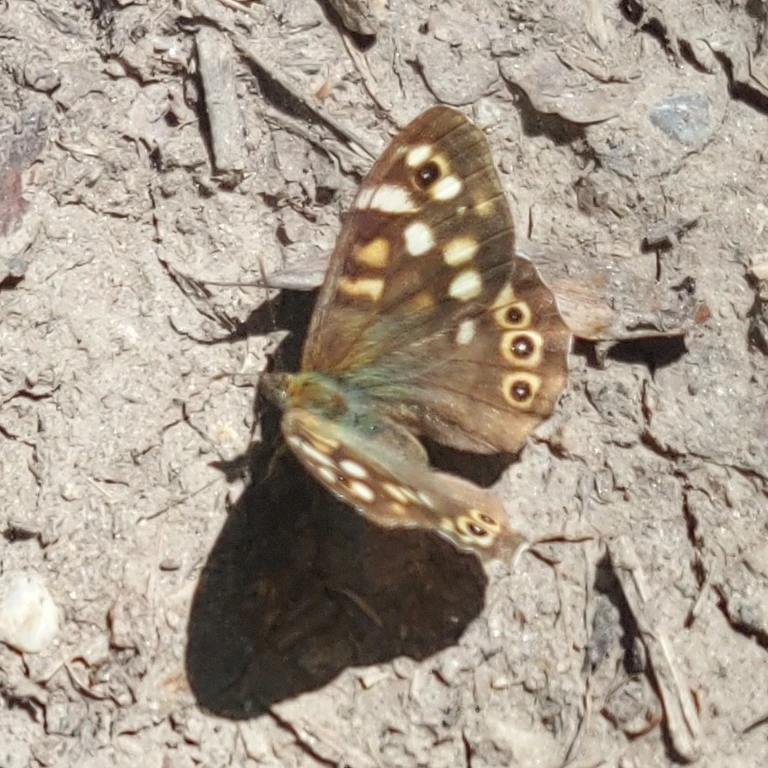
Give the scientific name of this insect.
Pararge aegeria
